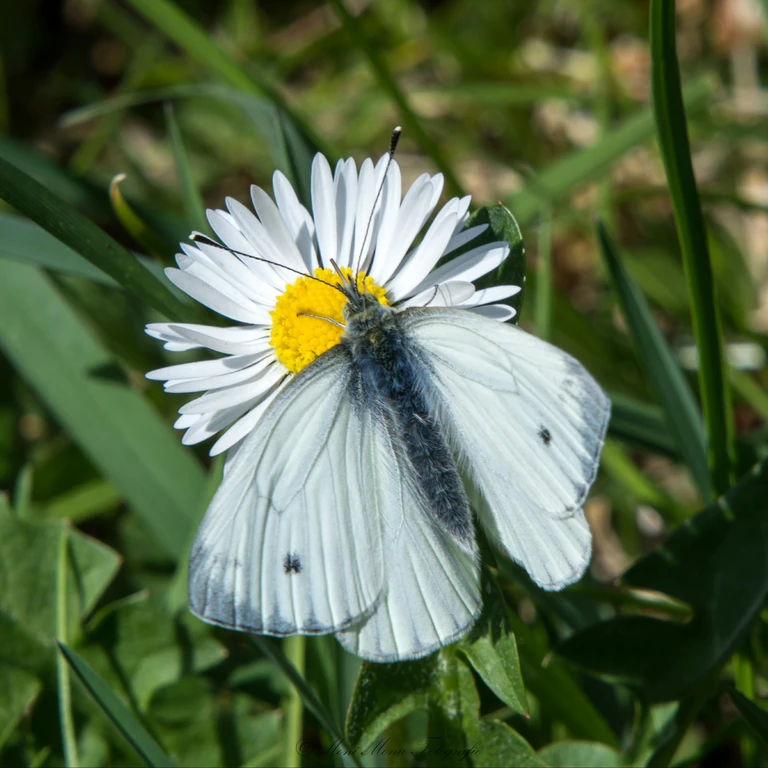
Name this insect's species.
Pieris napi
